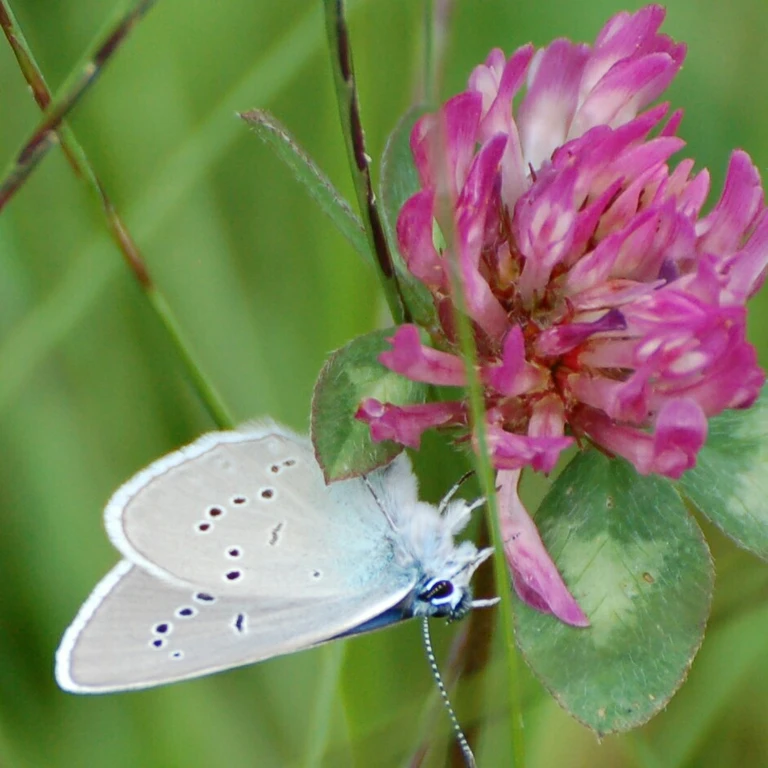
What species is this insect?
Cyaniris semiargus
